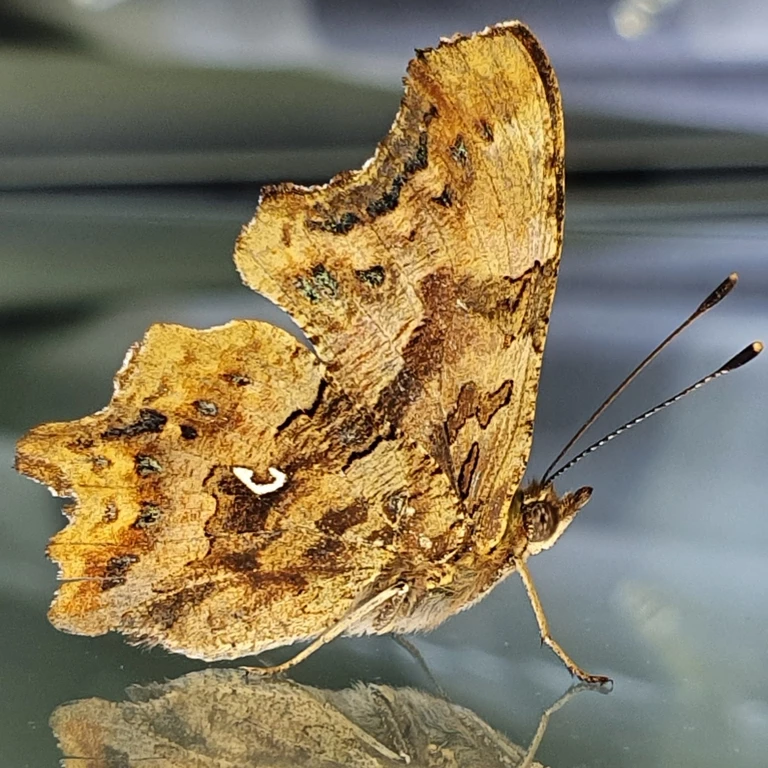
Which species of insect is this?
Polygonia c-album
